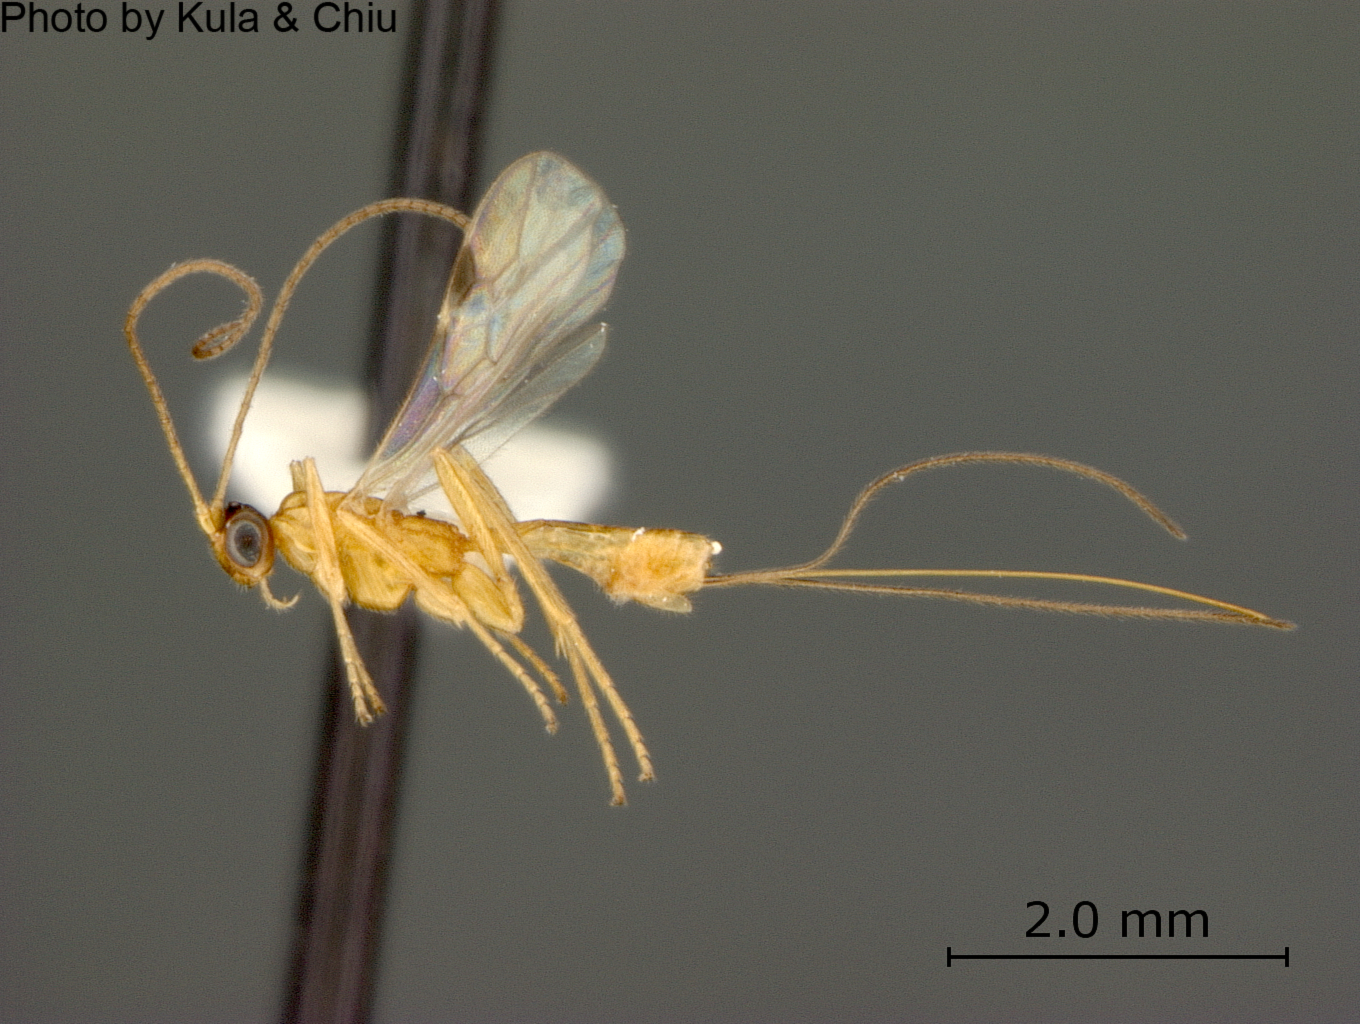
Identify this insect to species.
Macrocentrus prolificus
